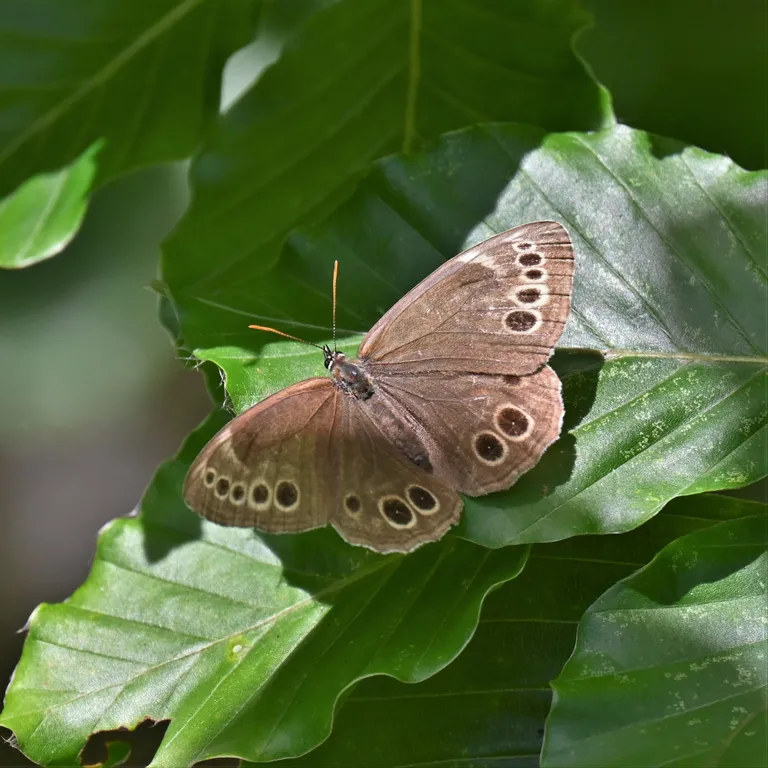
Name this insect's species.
Lopinga achine (also Pararge achine)
